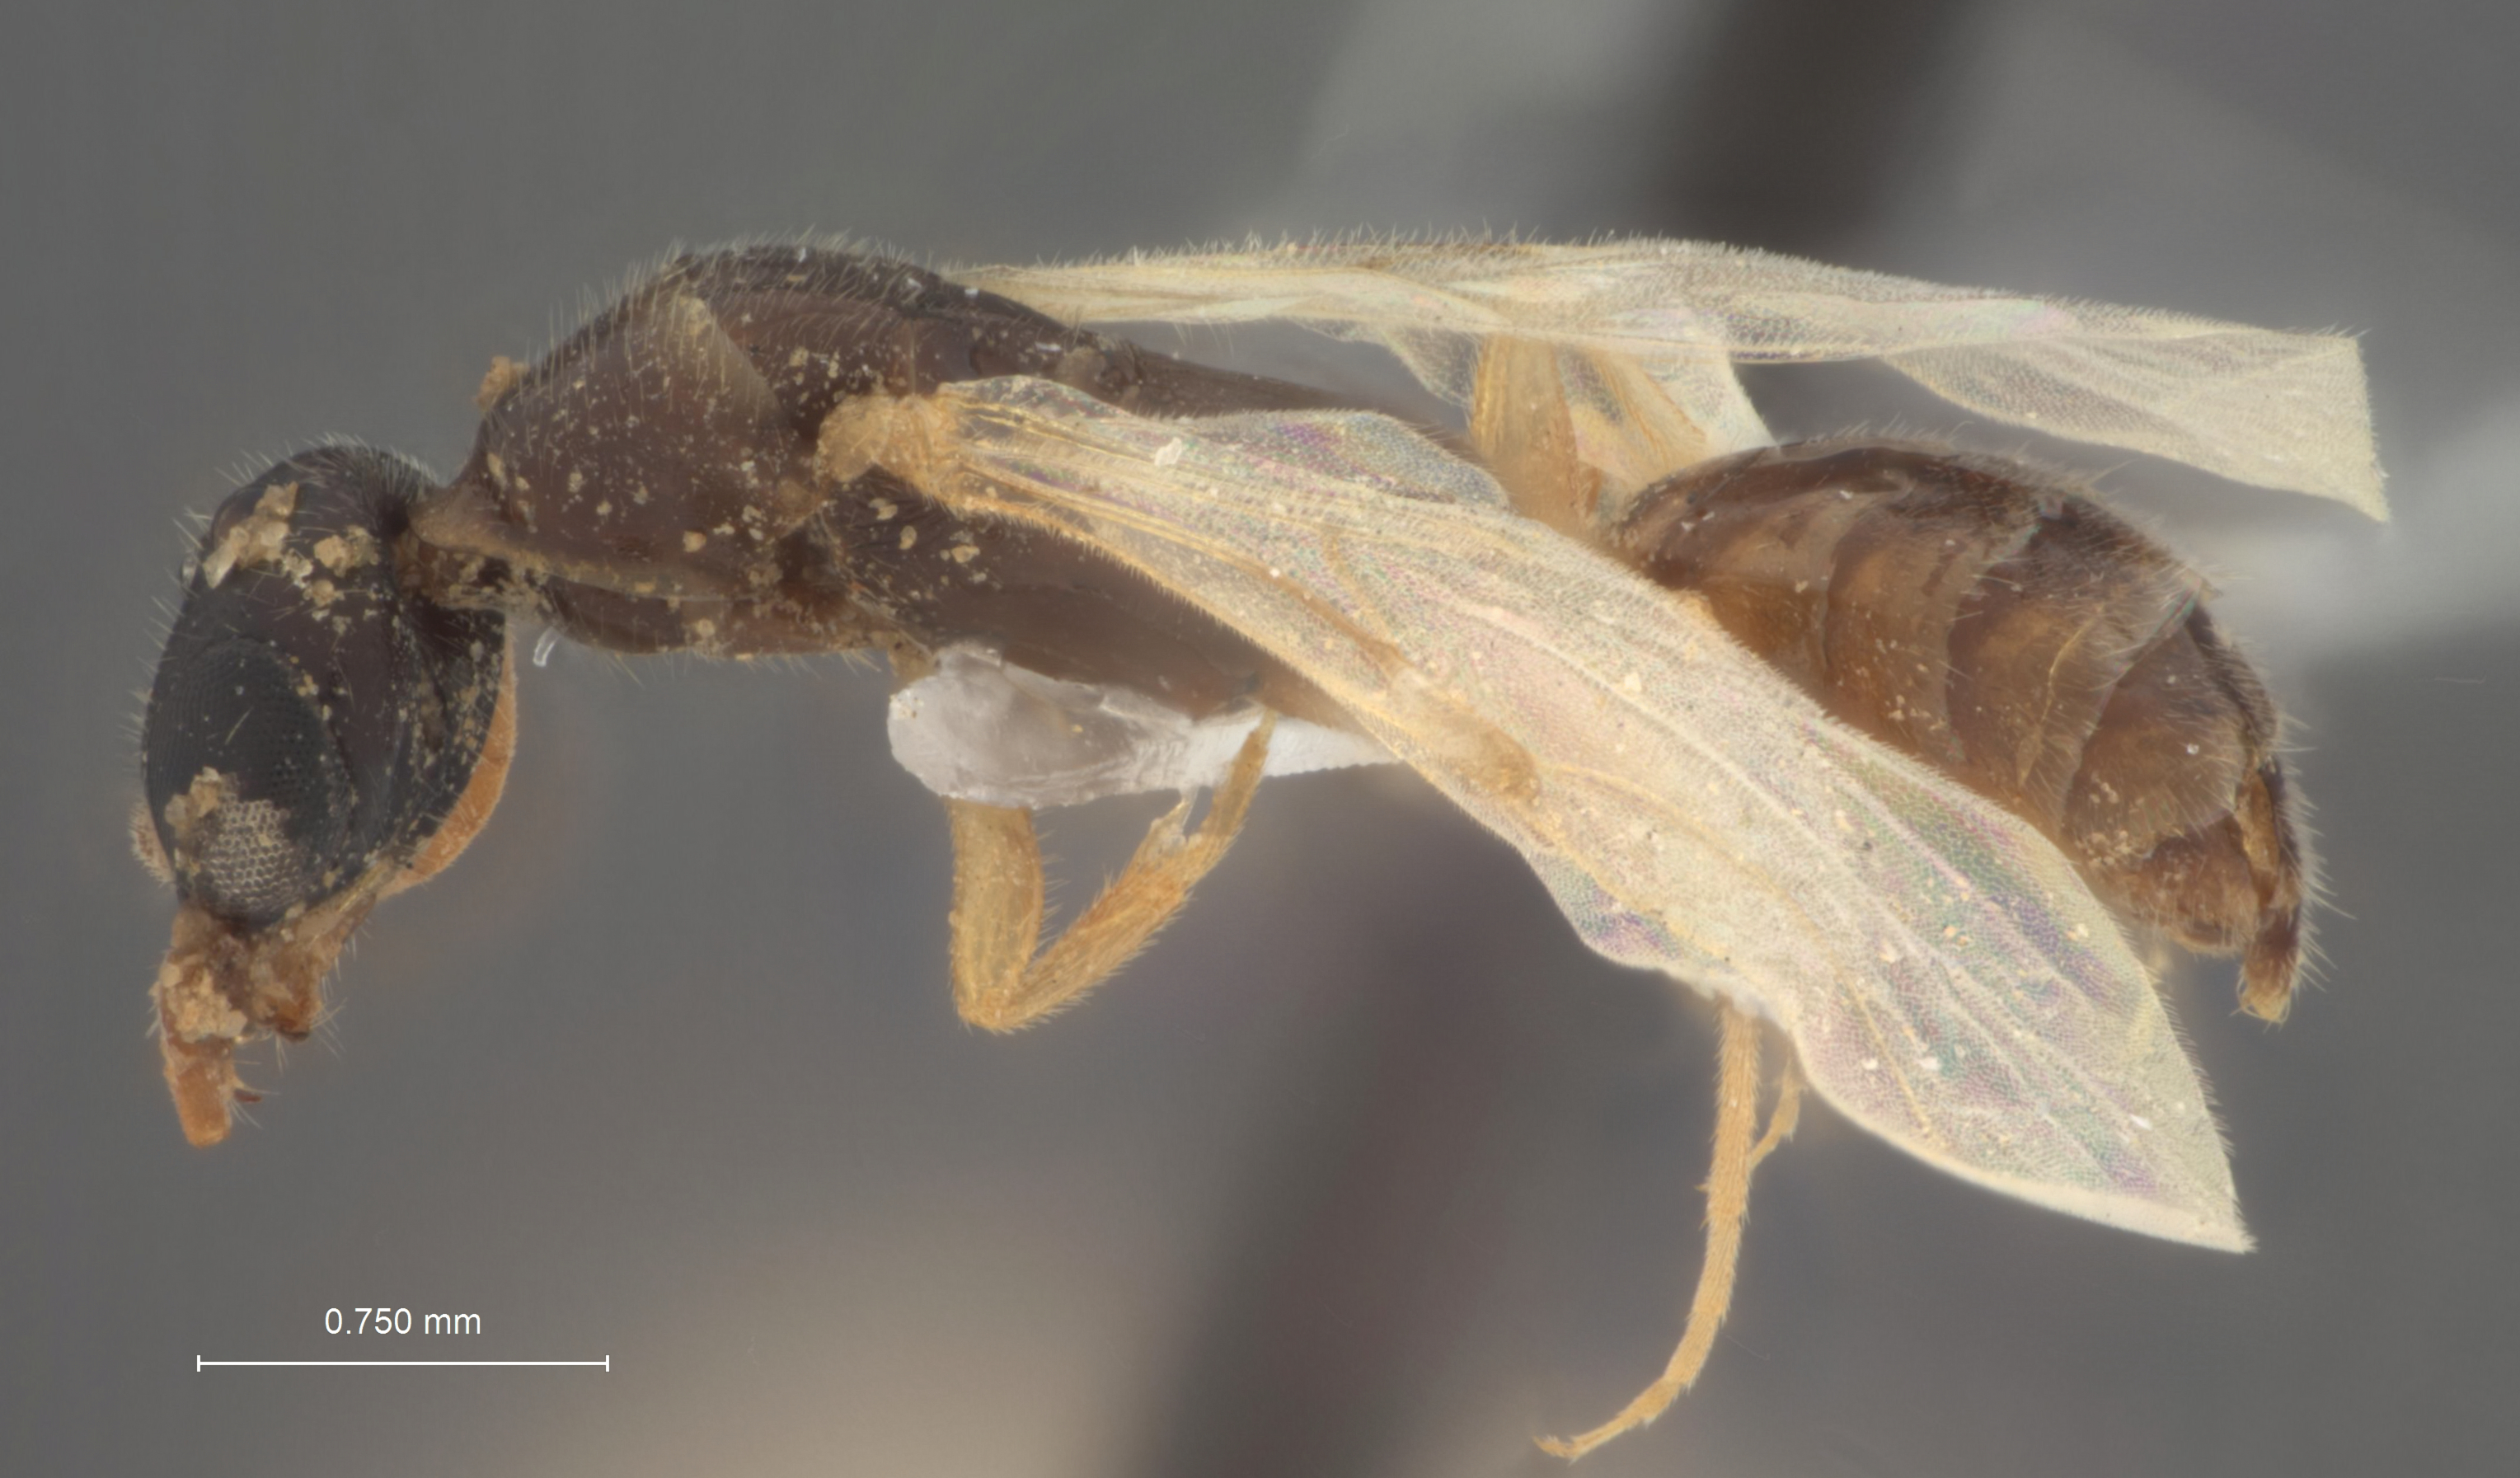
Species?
Pseudisobrachium flavinervis
